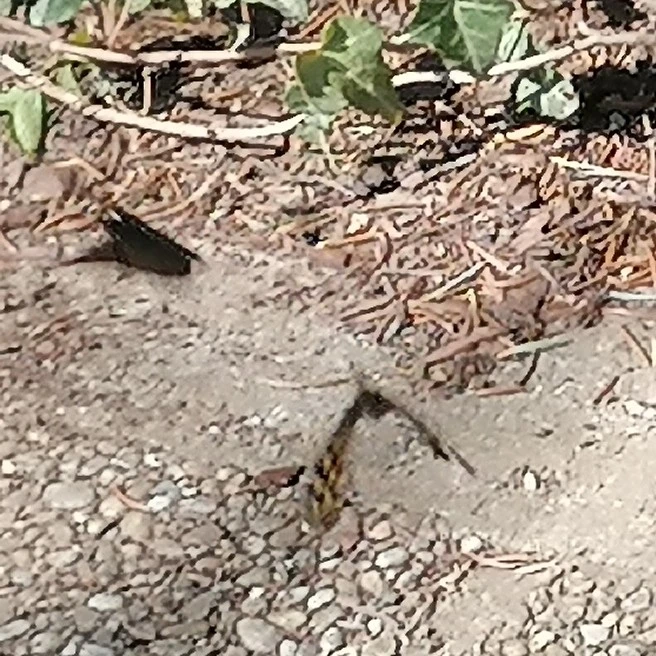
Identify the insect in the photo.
Pararge aegeria
